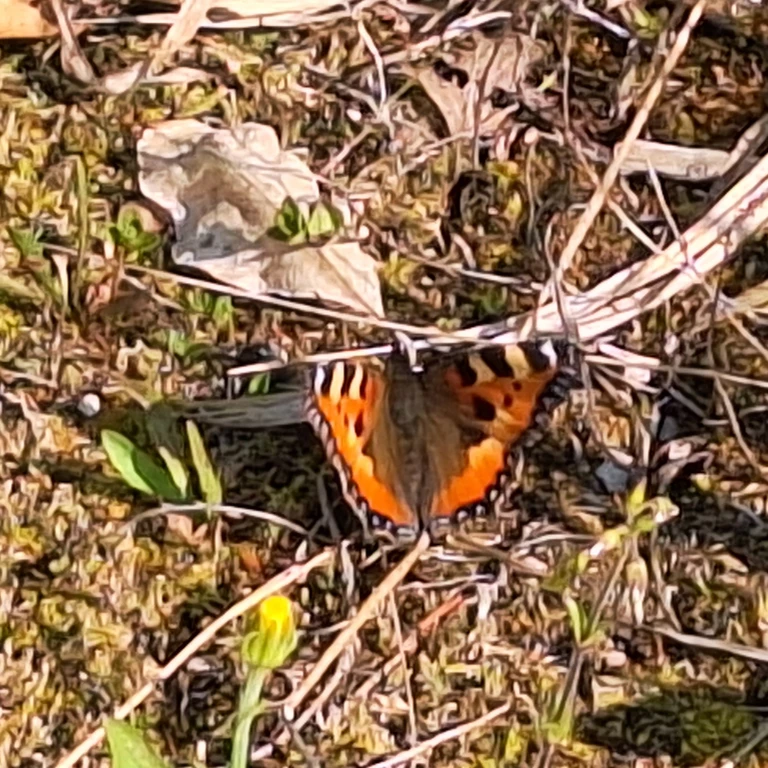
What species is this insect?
Aglais urticae
